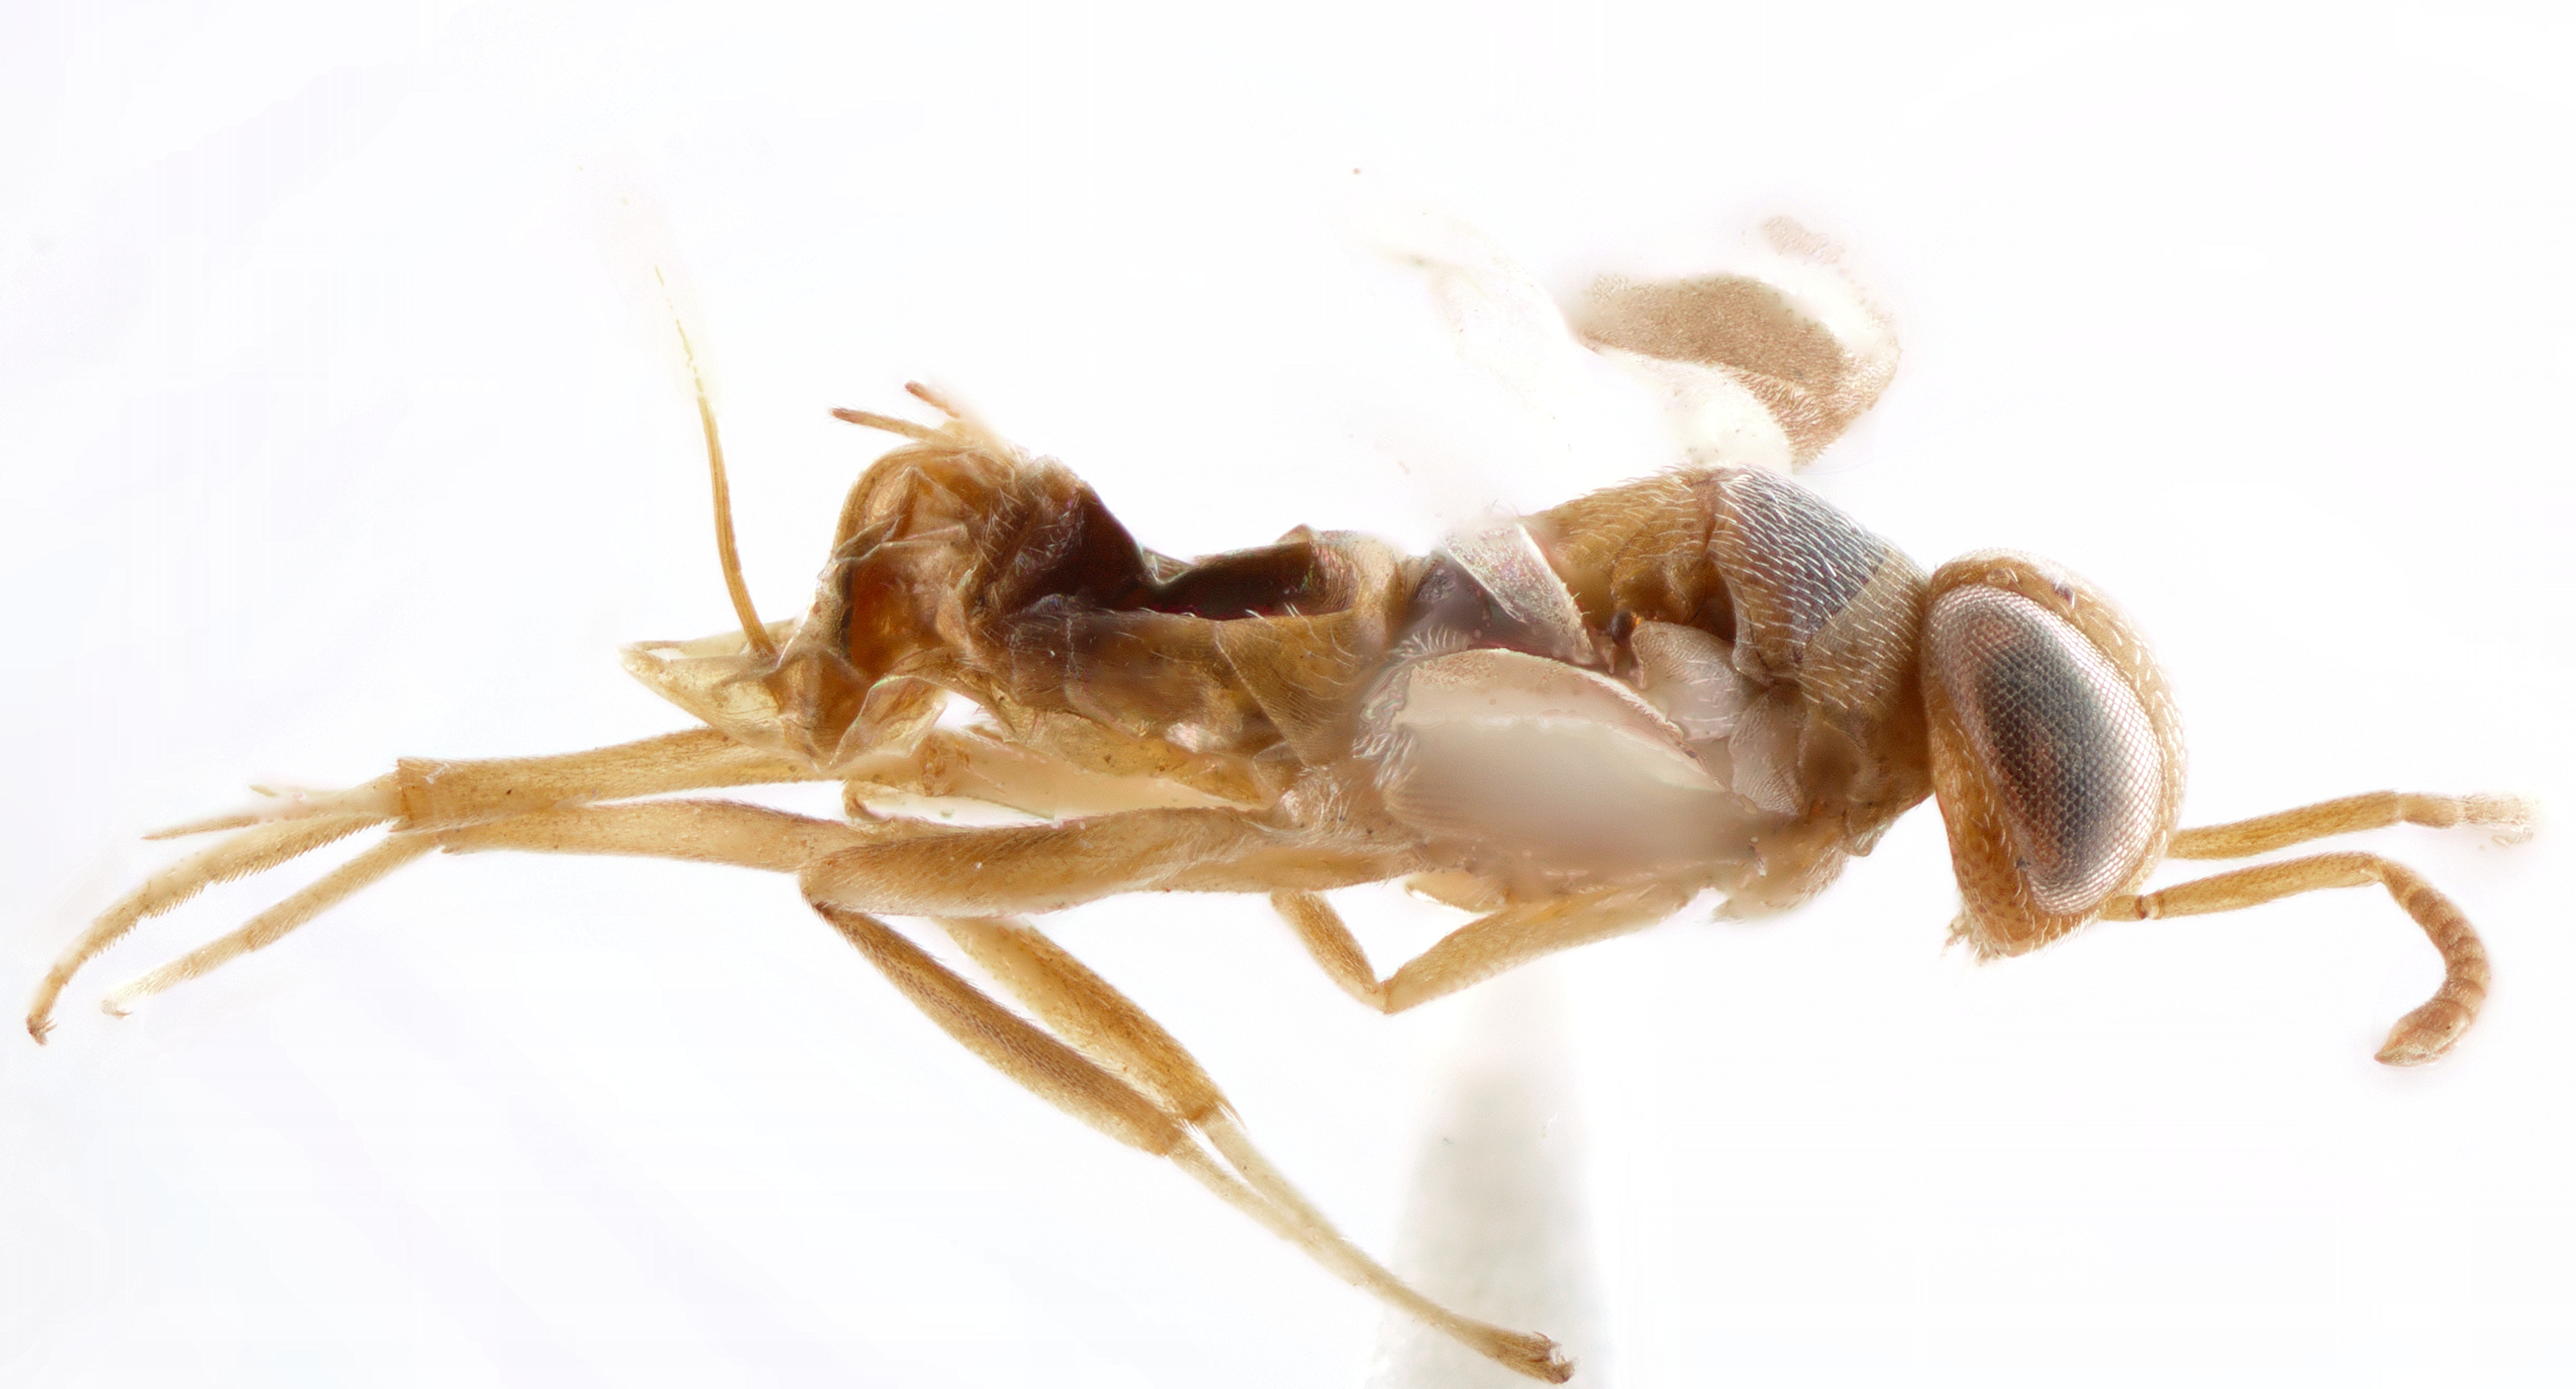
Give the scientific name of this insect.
Homalotylus indicus
